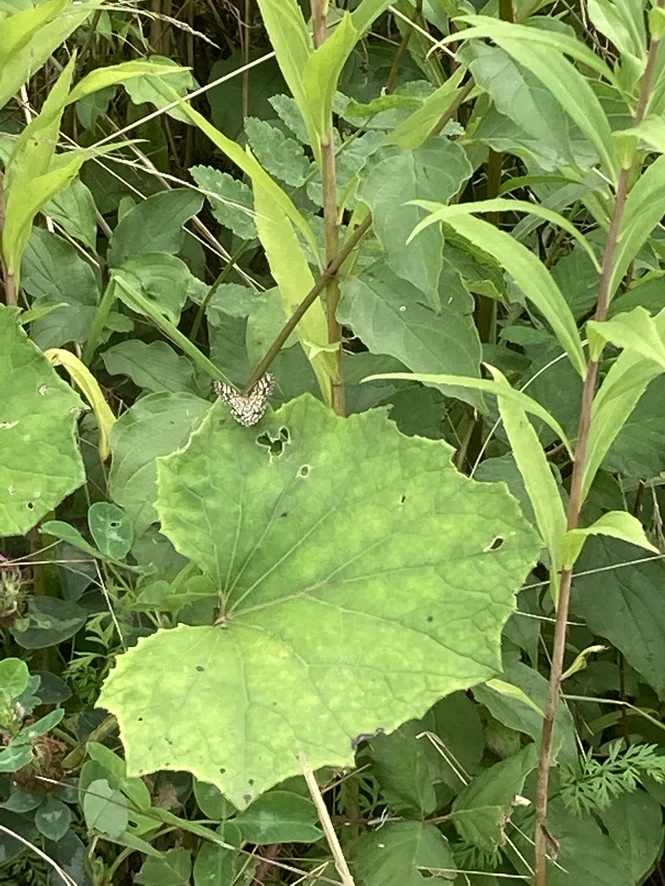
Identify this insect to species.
Chiasmia clathrata
